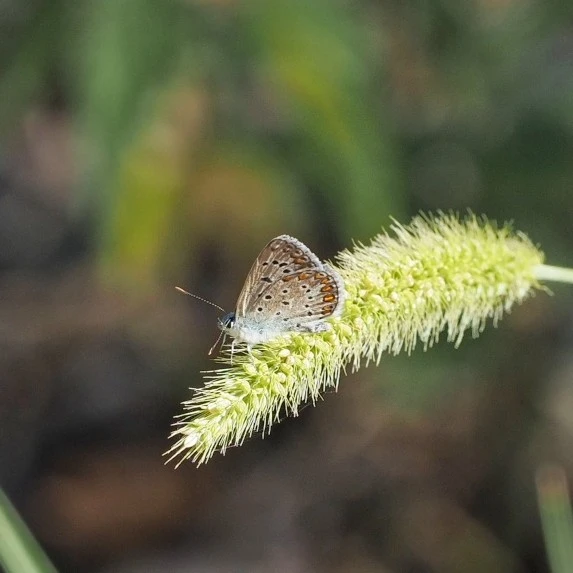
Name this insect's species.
Polyommatus icarus
